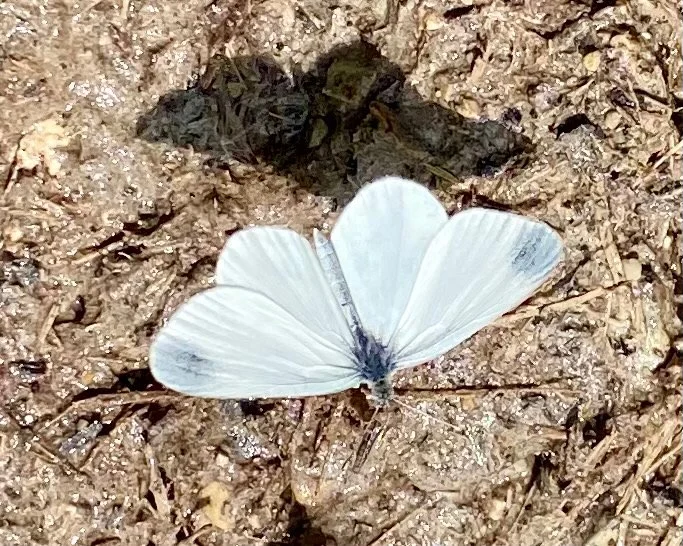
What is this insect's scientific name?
Leptidea sinapis/juvernica
